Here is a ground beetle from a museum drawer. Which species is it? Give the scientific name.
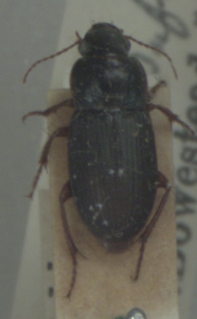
Harpalus smaragdinus
